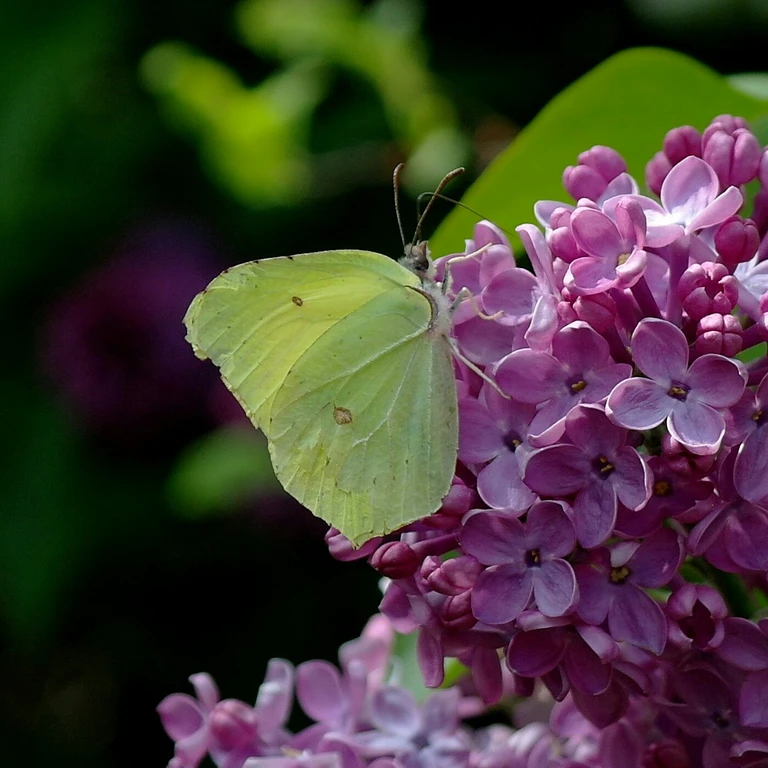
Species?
Gonepteryx rhamni
